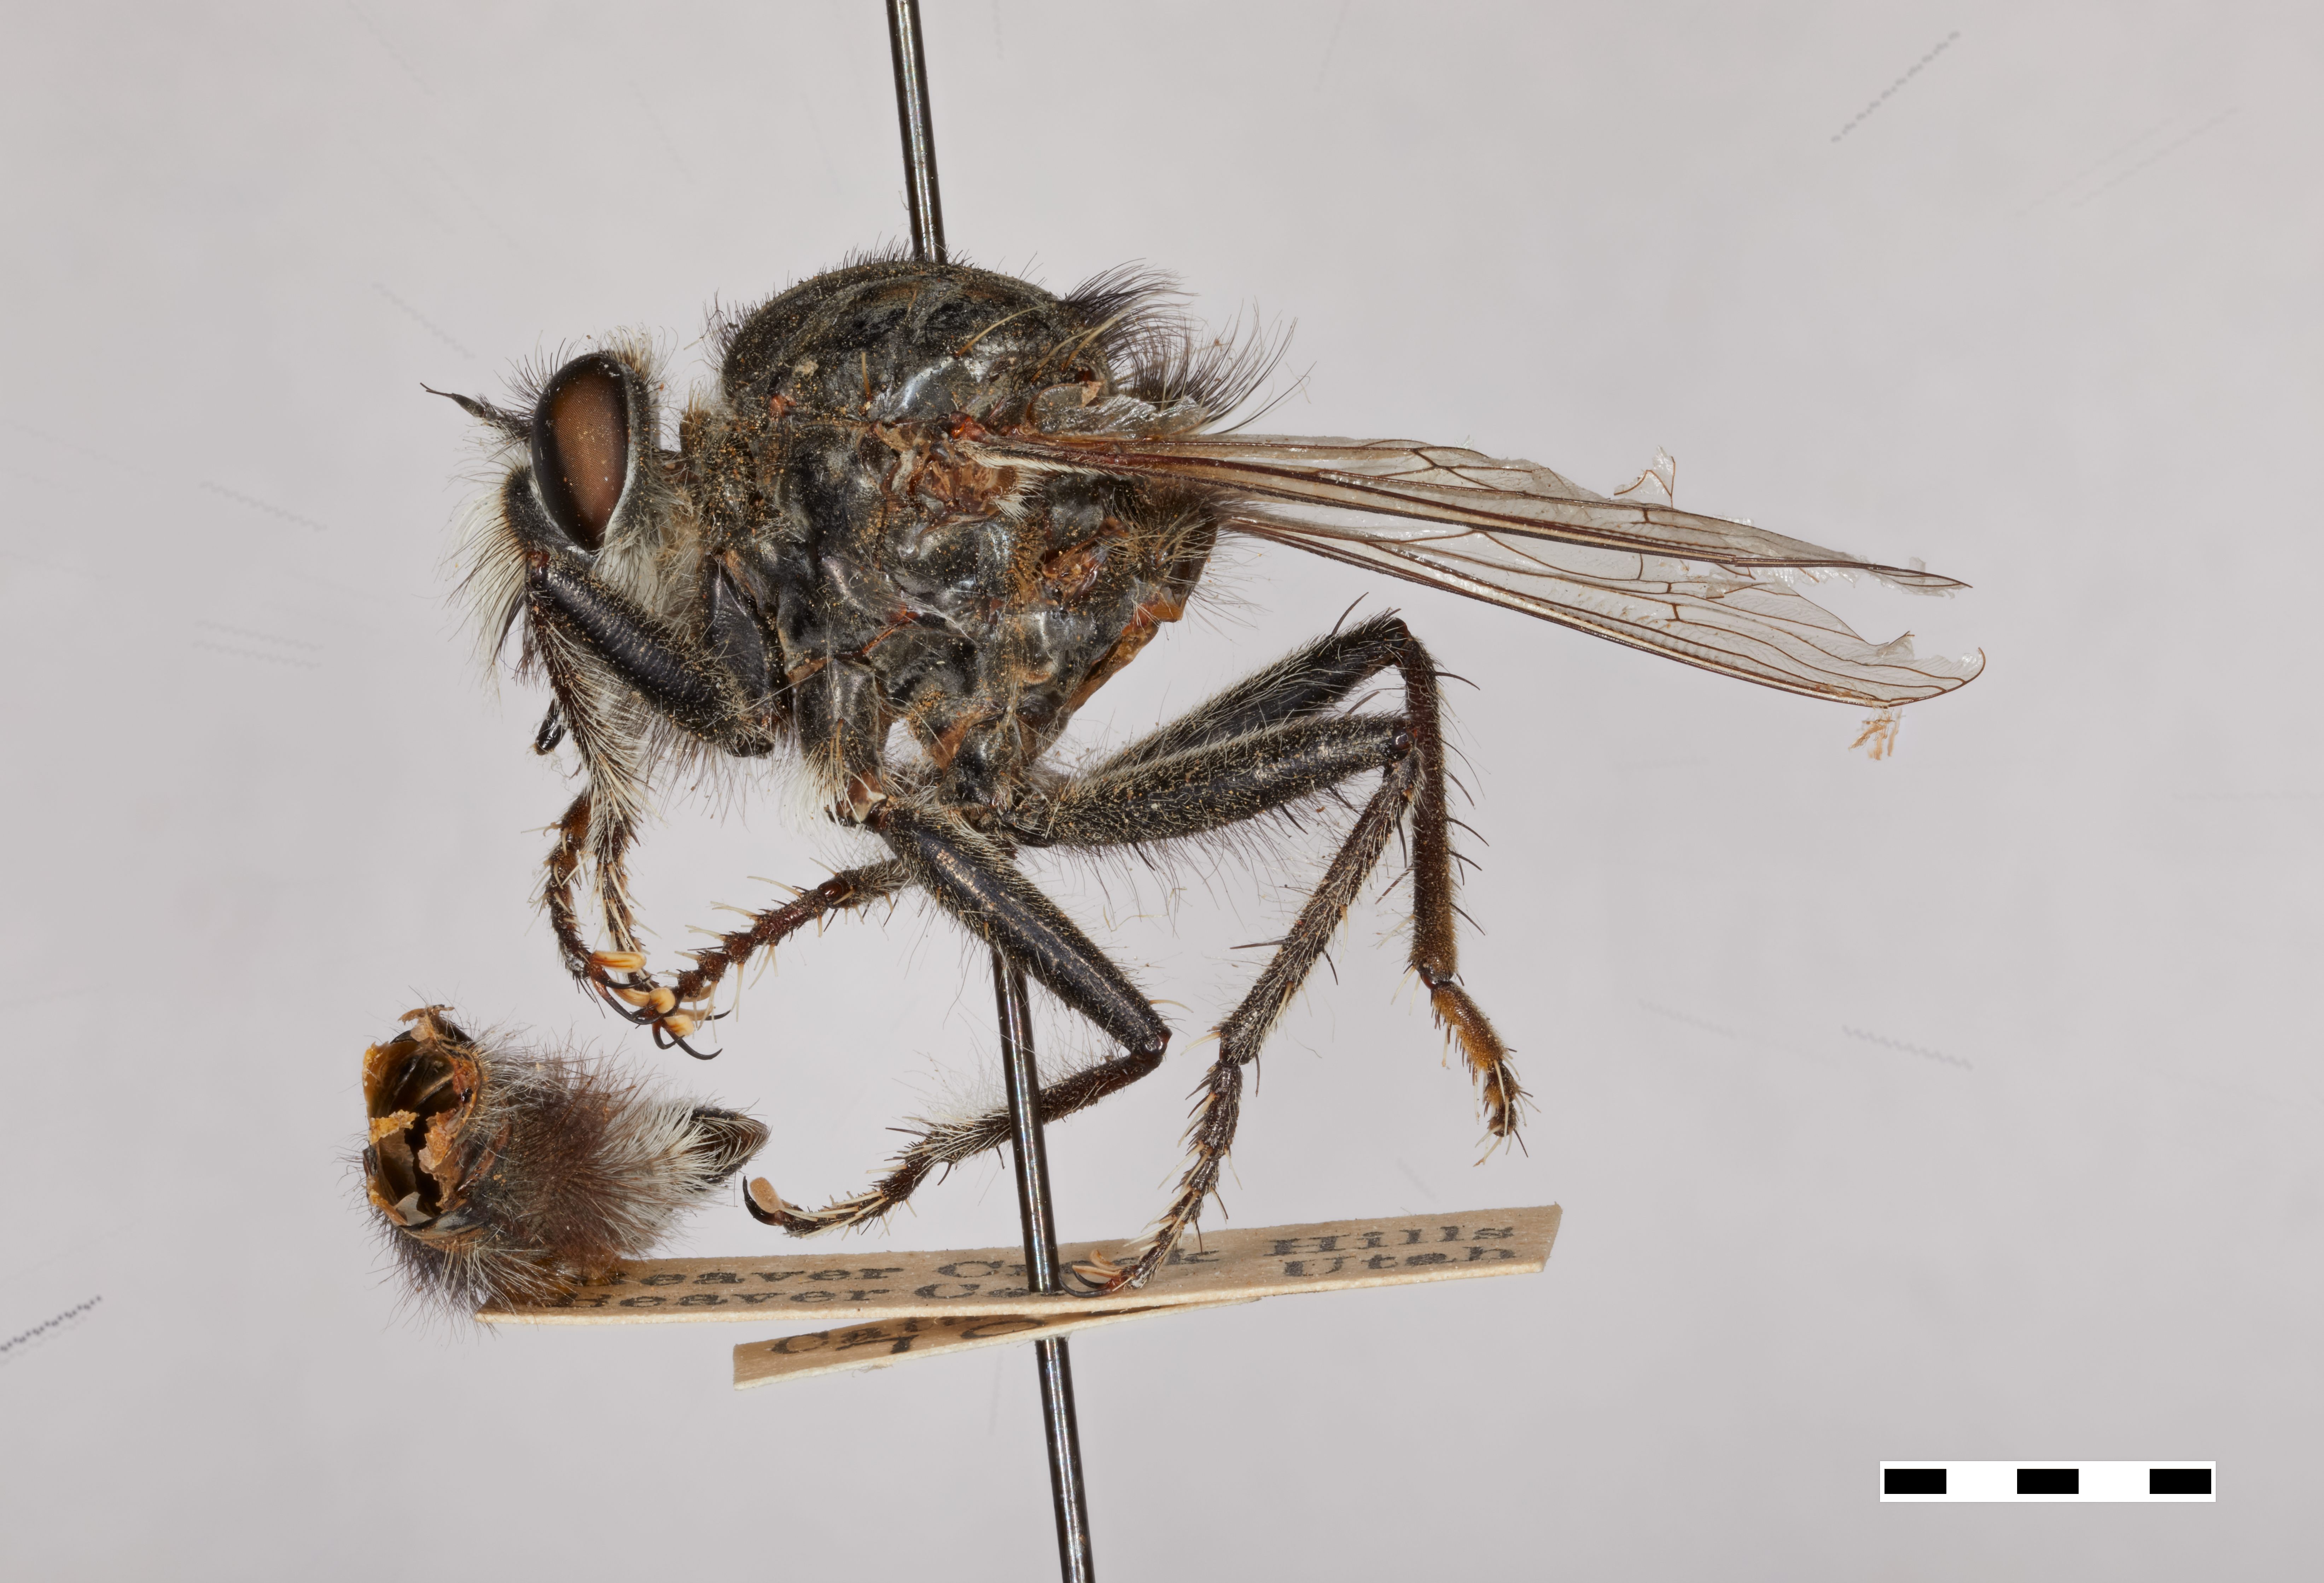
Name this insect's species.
Erax subpilosa
